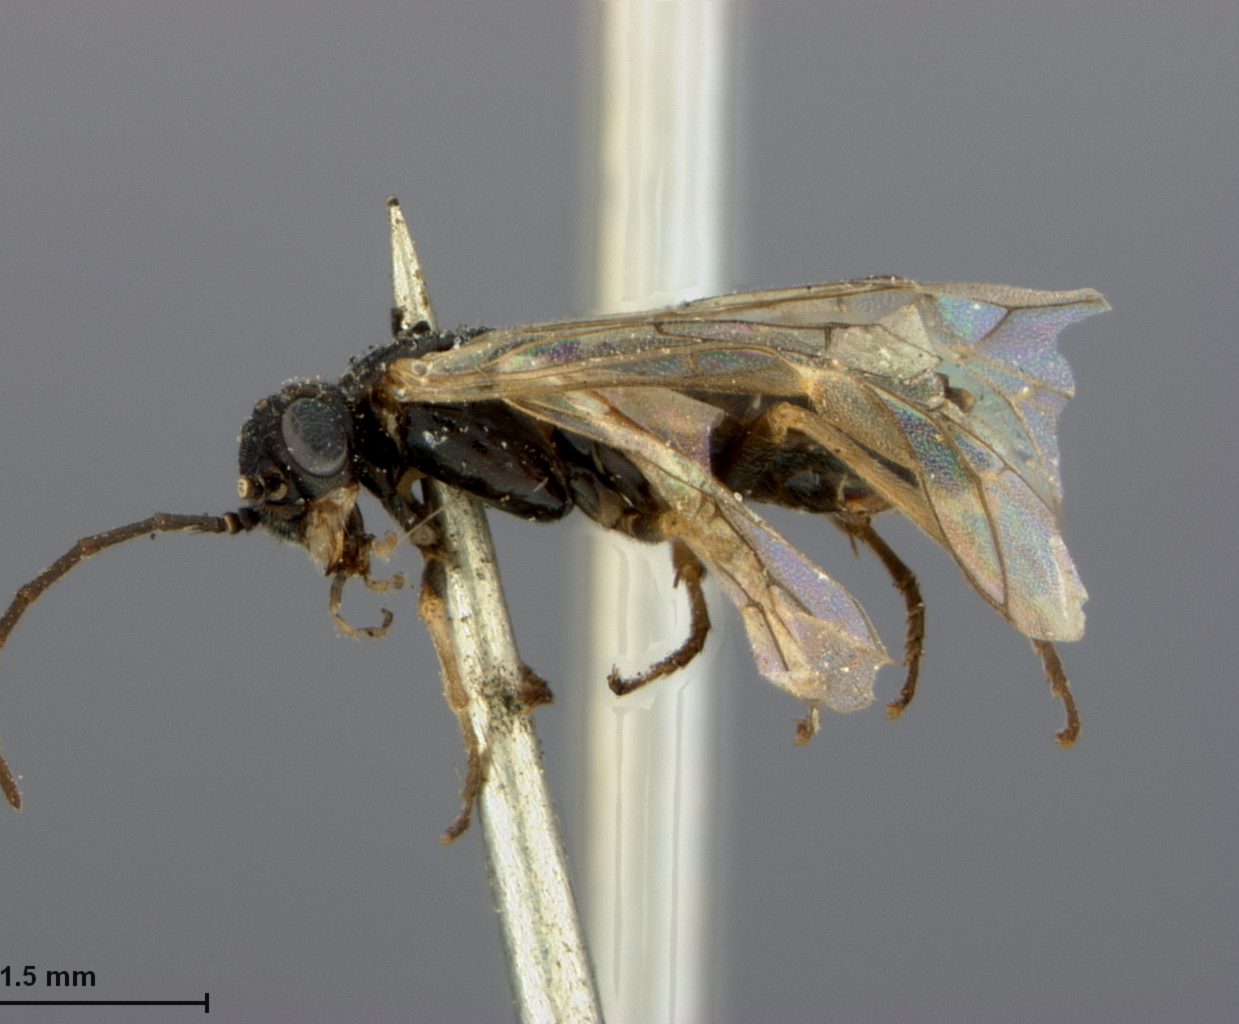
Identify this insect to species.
Pontania tundra
